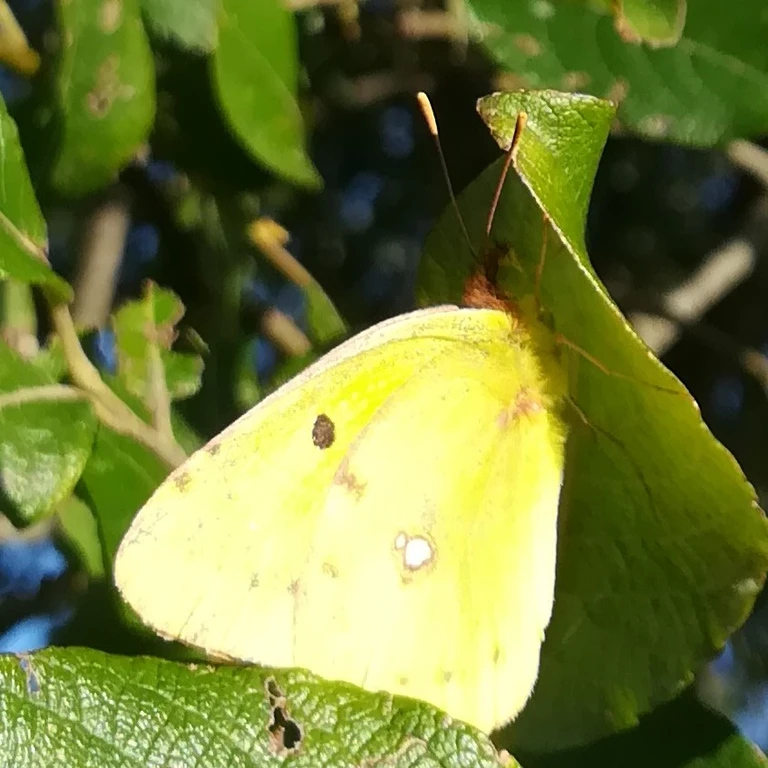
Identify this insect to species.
Colias croceus
